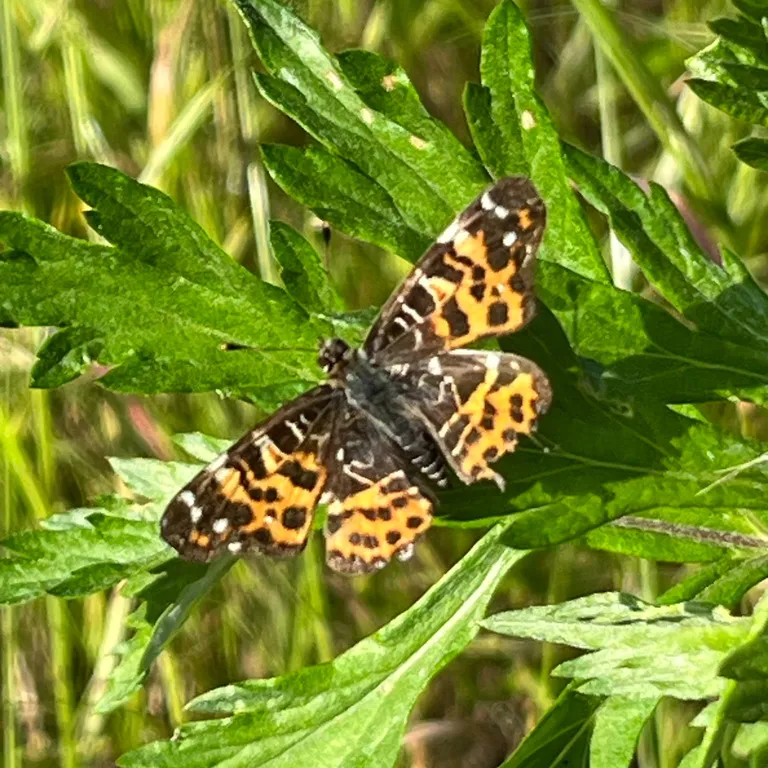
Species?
Araschnia levana
